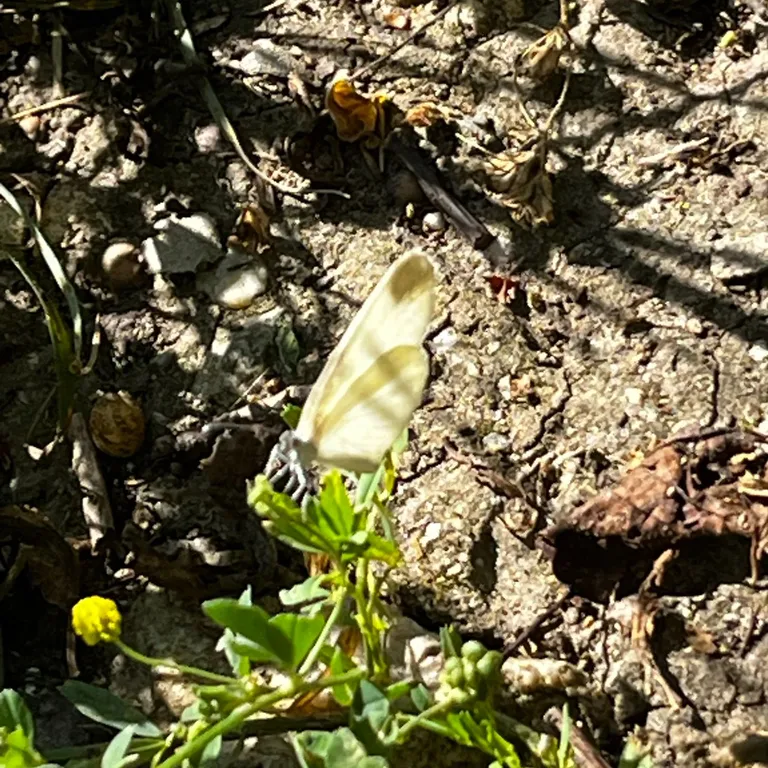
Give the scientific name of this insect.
Leptidea sinapis/juvernica
